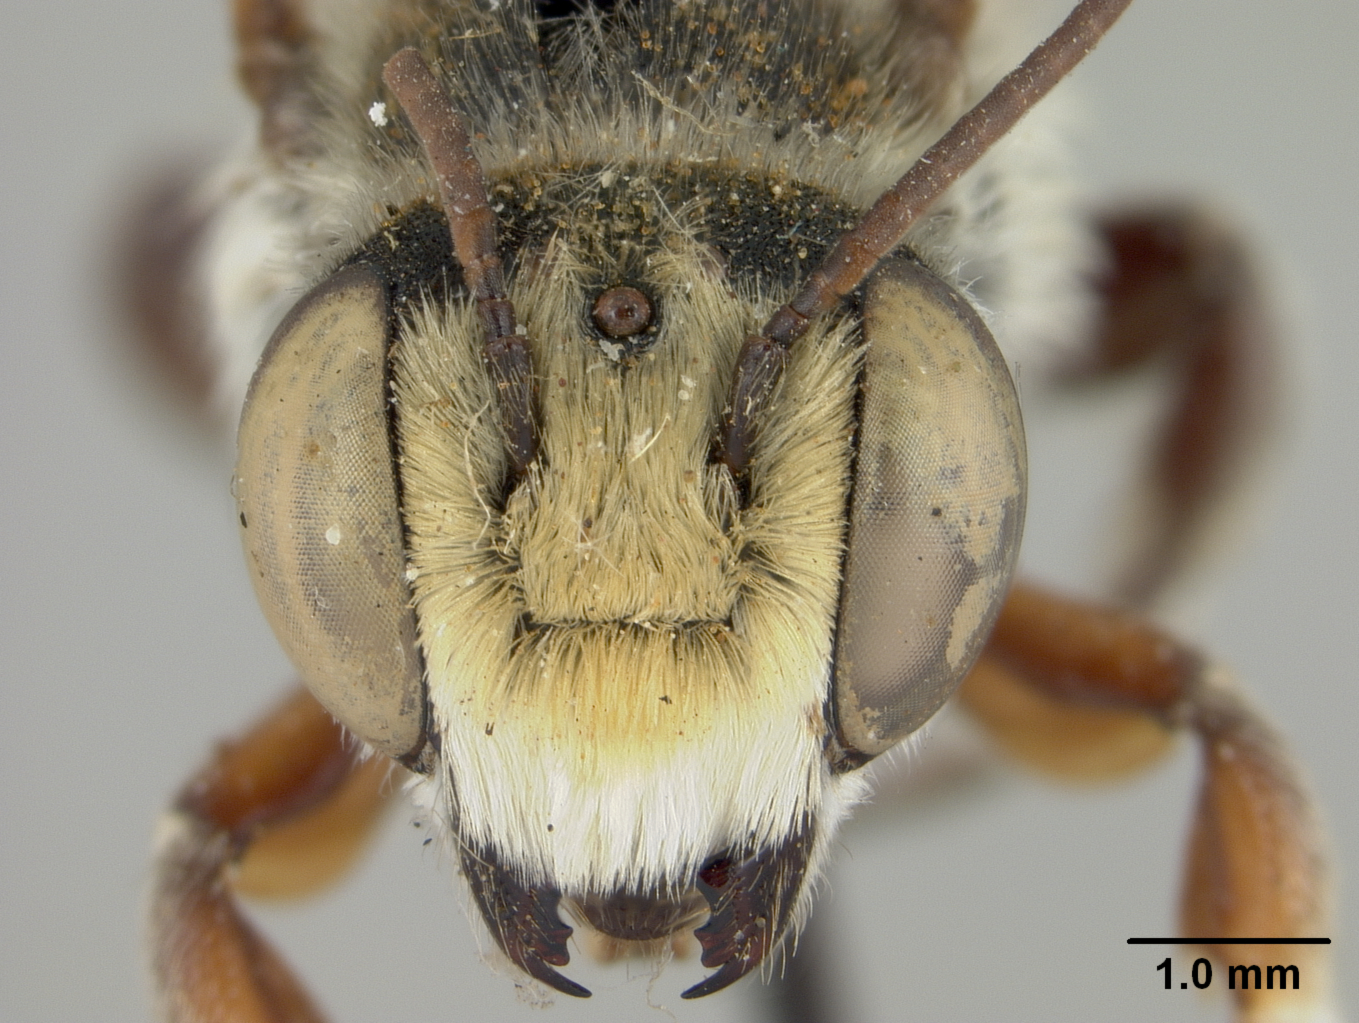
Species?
Megachile victoriana
